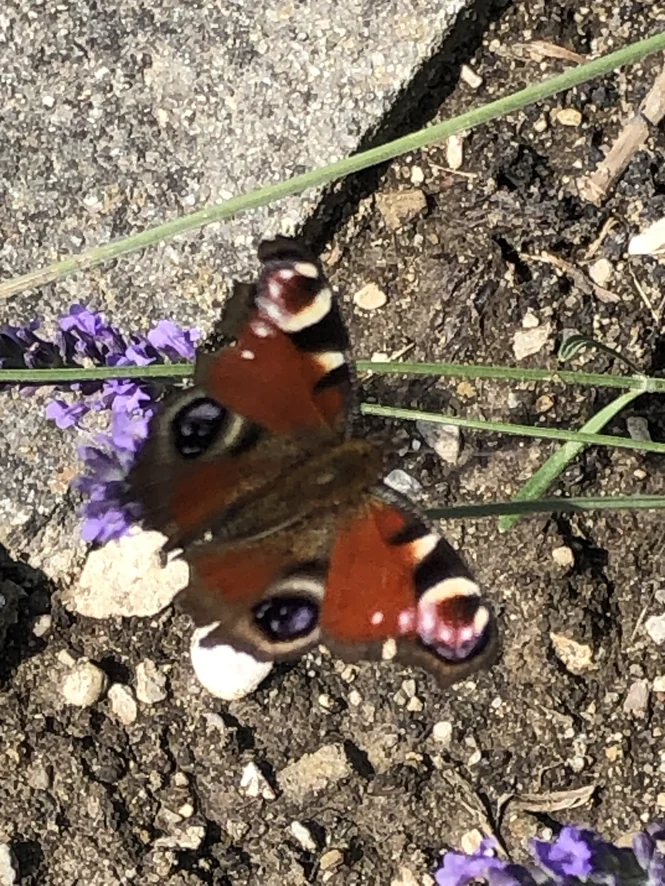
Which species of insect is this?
Aglais io
